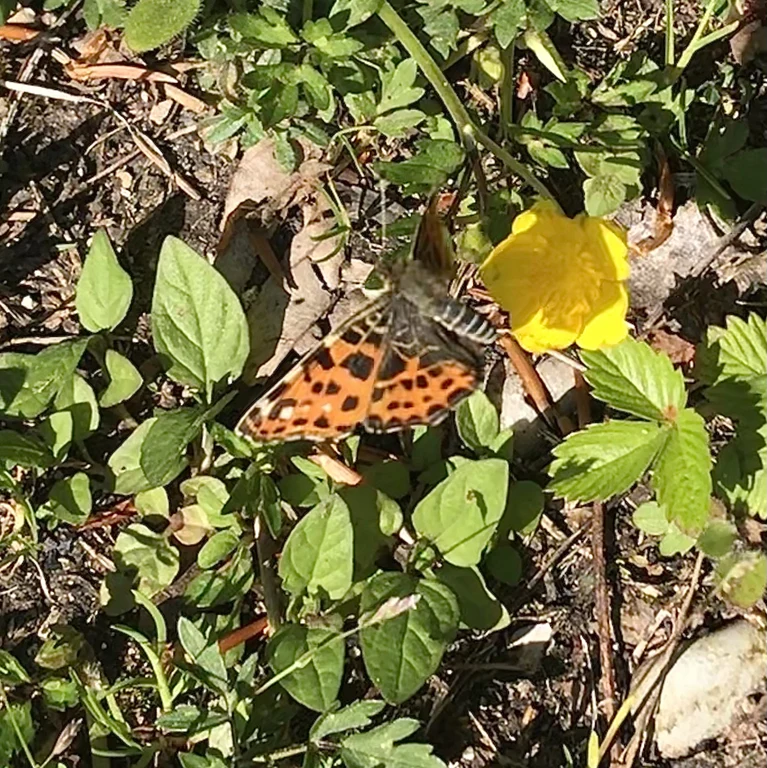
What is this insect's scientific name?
Araschnia levana
